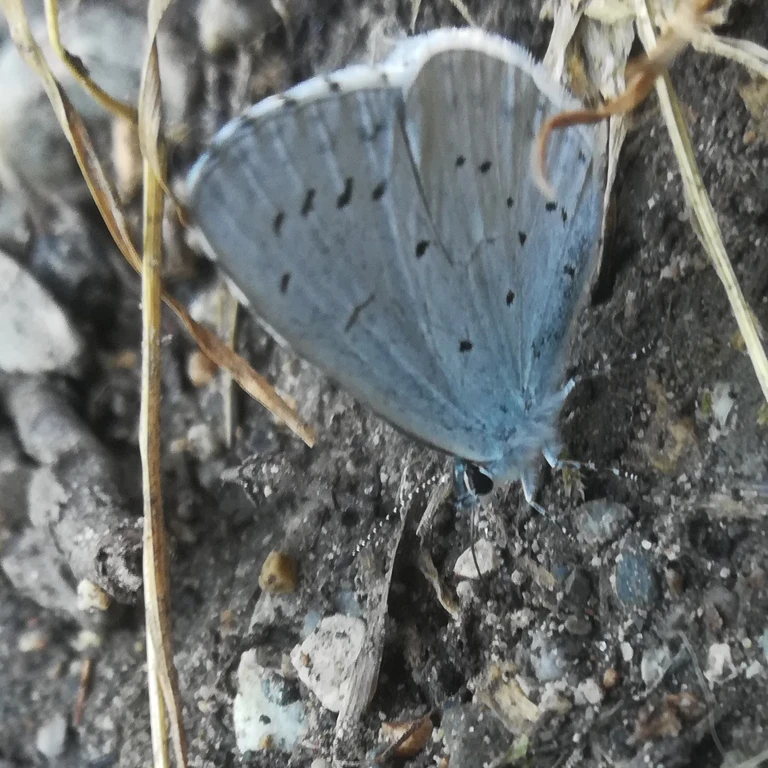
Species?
Celastrina argiolus
